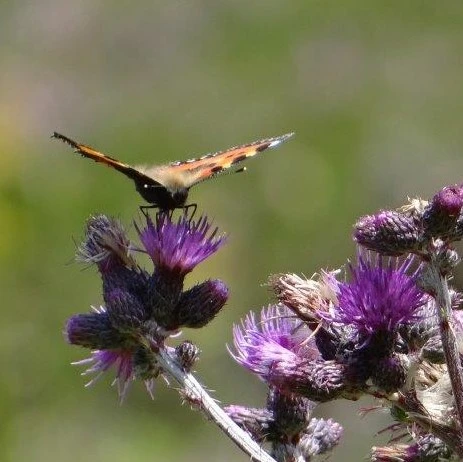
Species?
Aglais urticae
